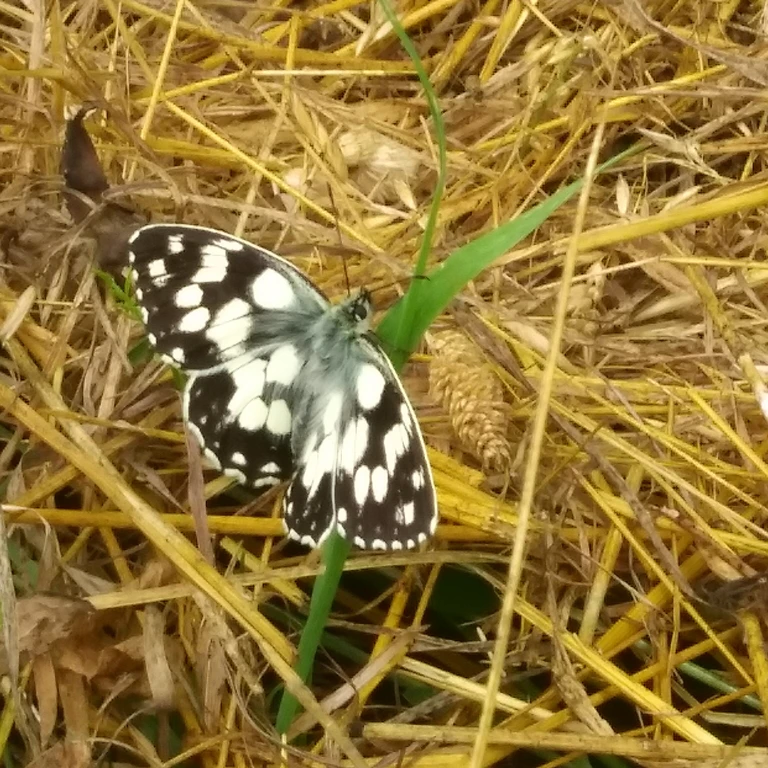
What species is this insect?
Melanargia galathea
